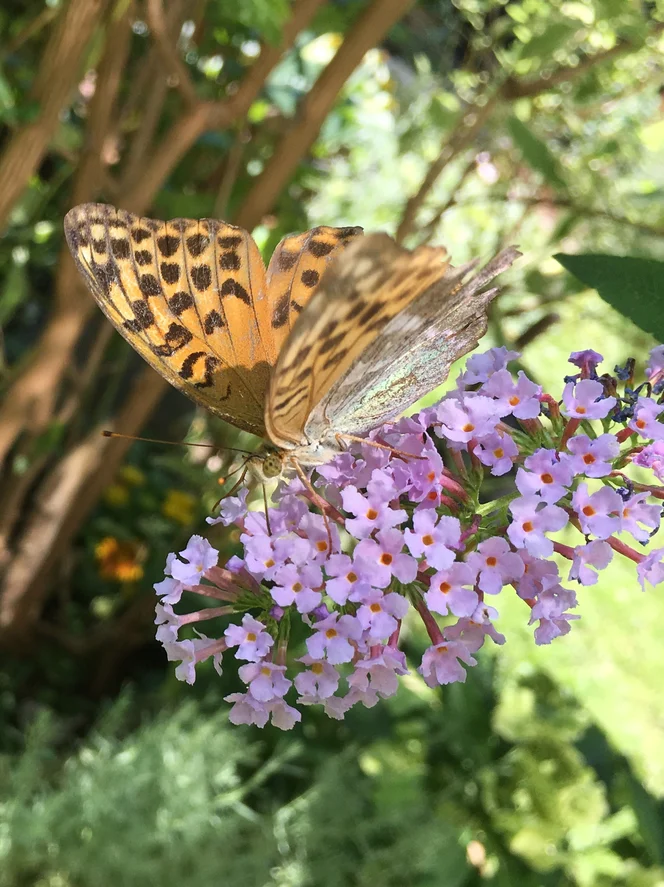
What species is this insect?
Argynnis paphia
